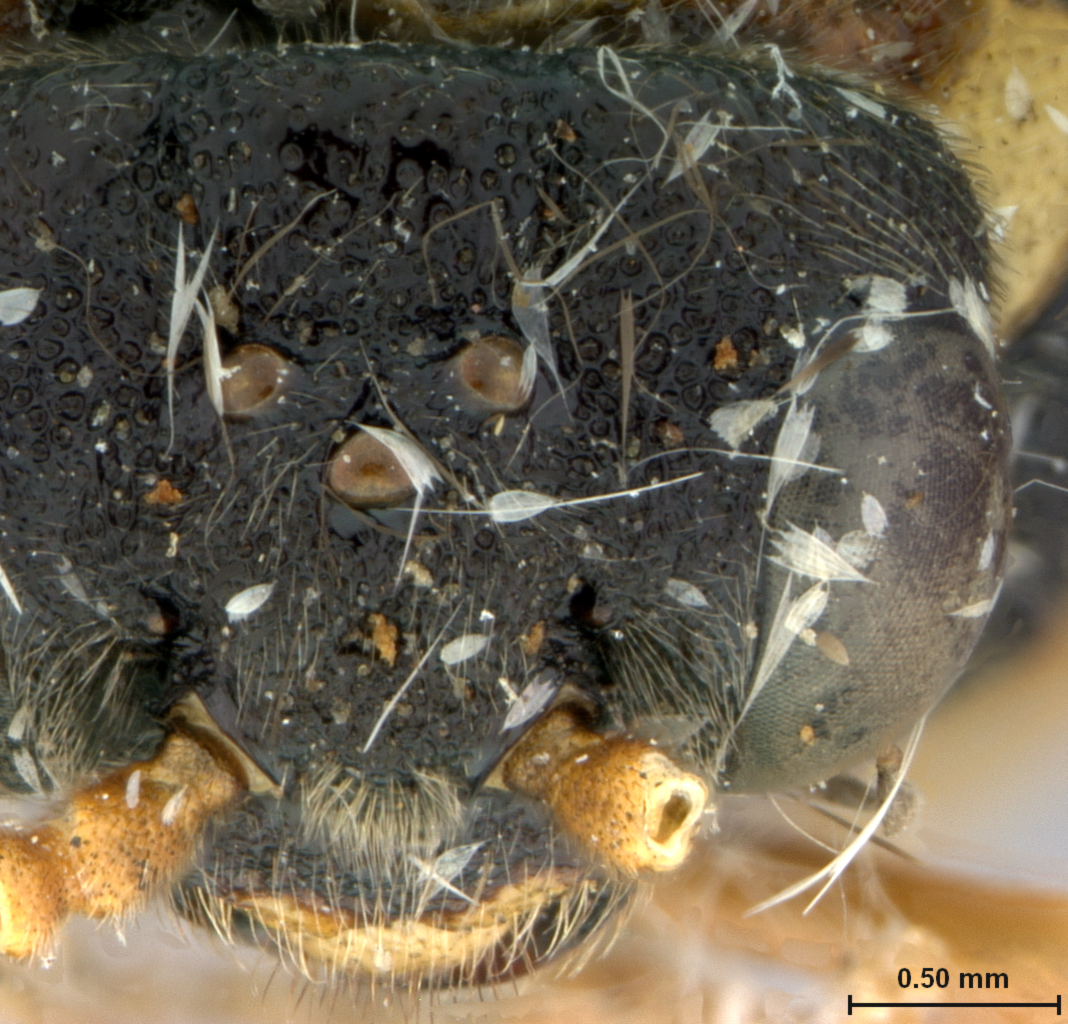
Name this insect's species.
Taxonus floridanus
